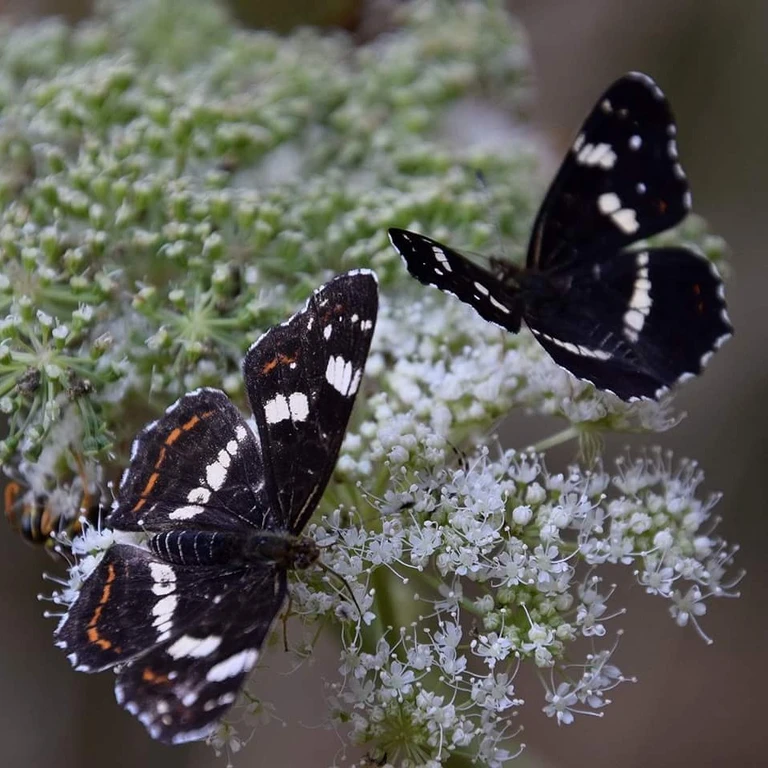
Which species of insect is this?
Araschnia levana
